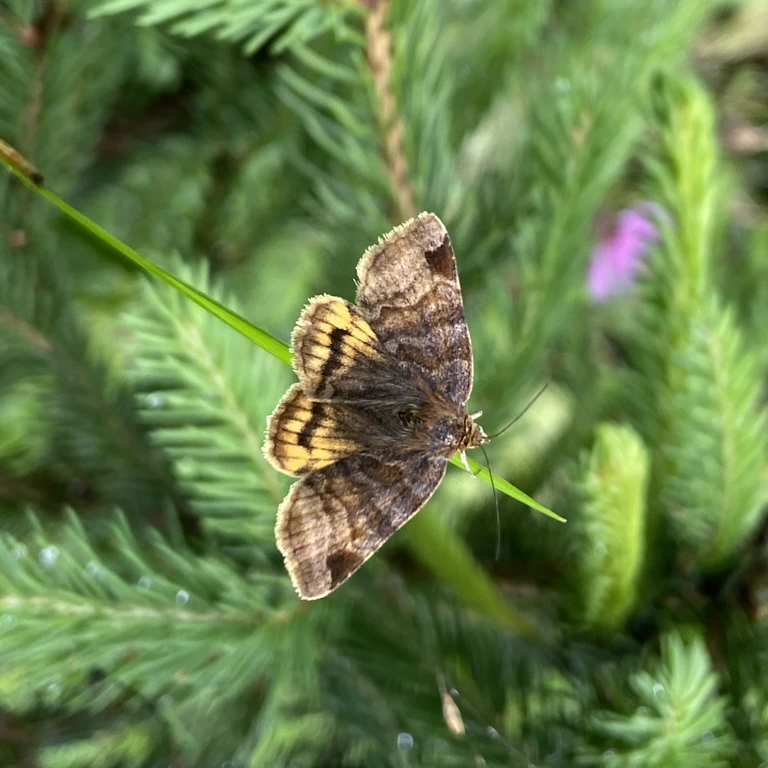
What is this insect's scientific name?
Euclidia glyphica
